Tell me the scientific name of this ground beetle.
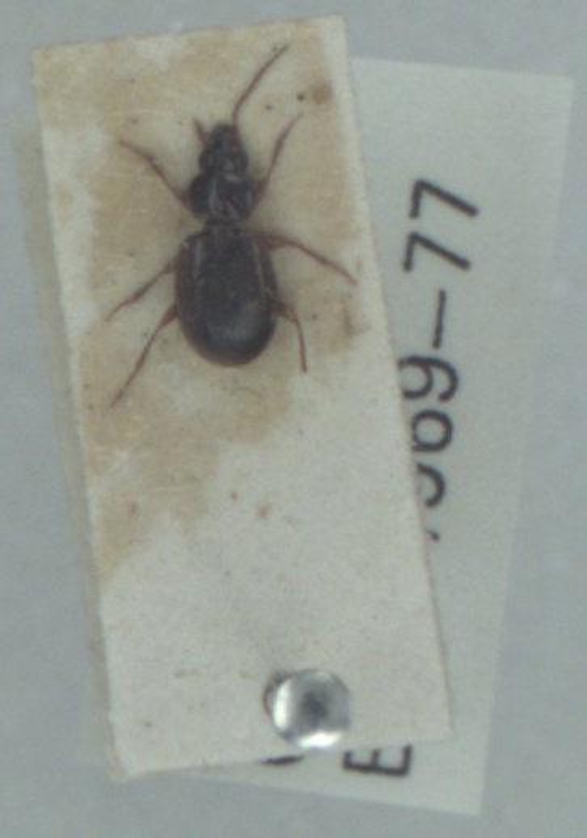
Trechus obtusus
